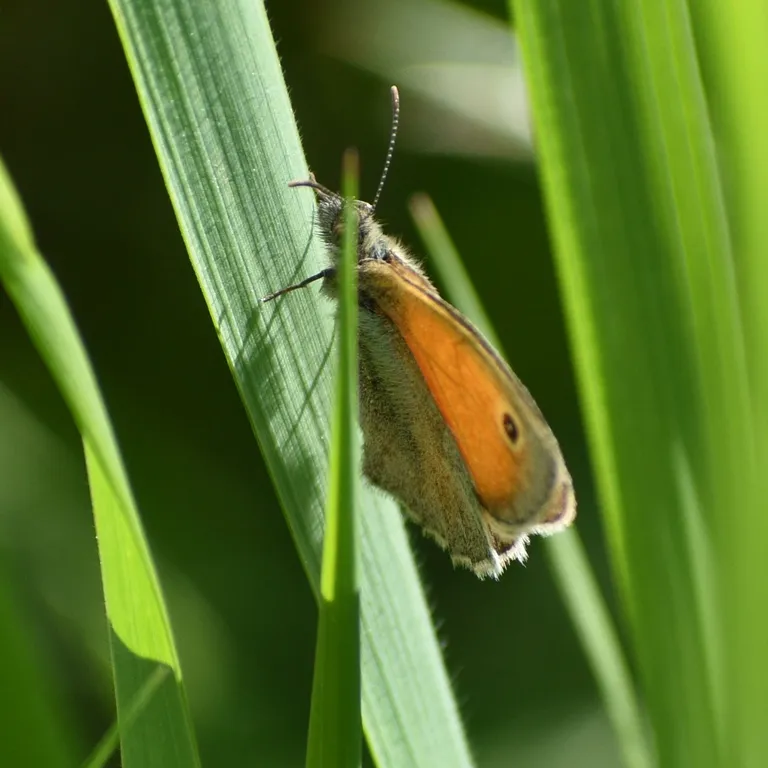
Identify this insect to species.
Coenonympha pamphilus
